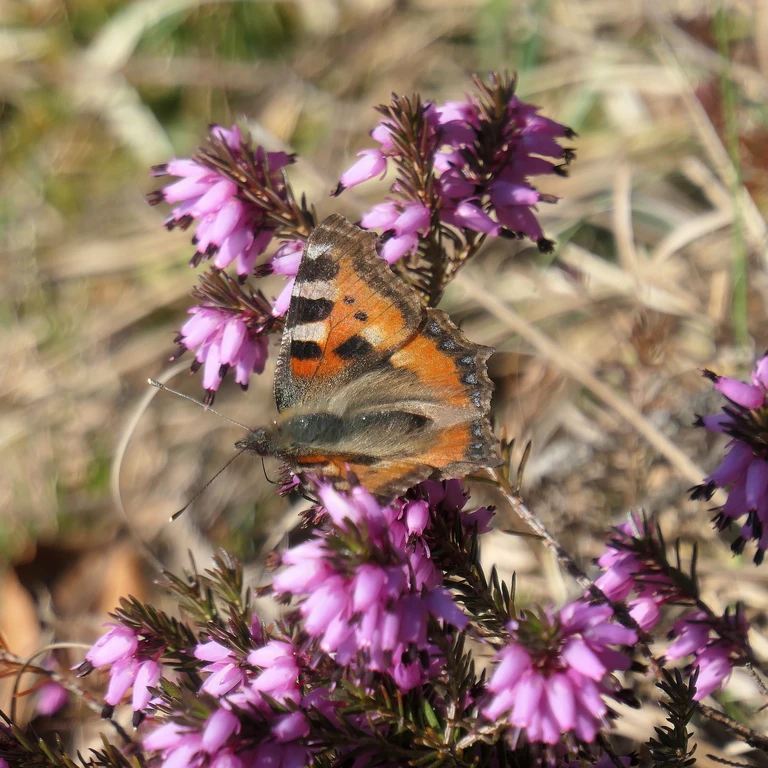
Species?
Aglais urticae
